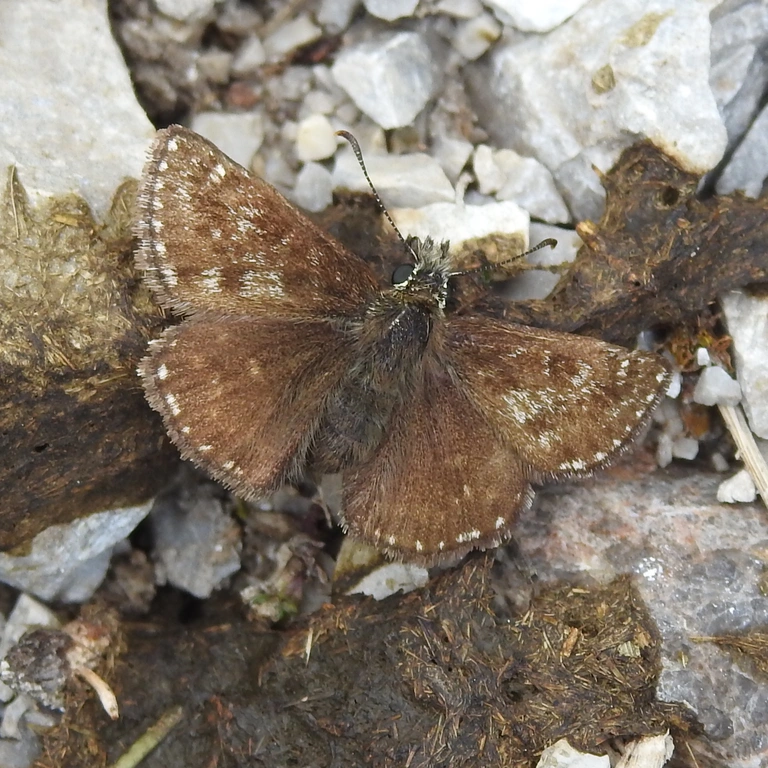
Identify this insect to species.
Erynnis tages
